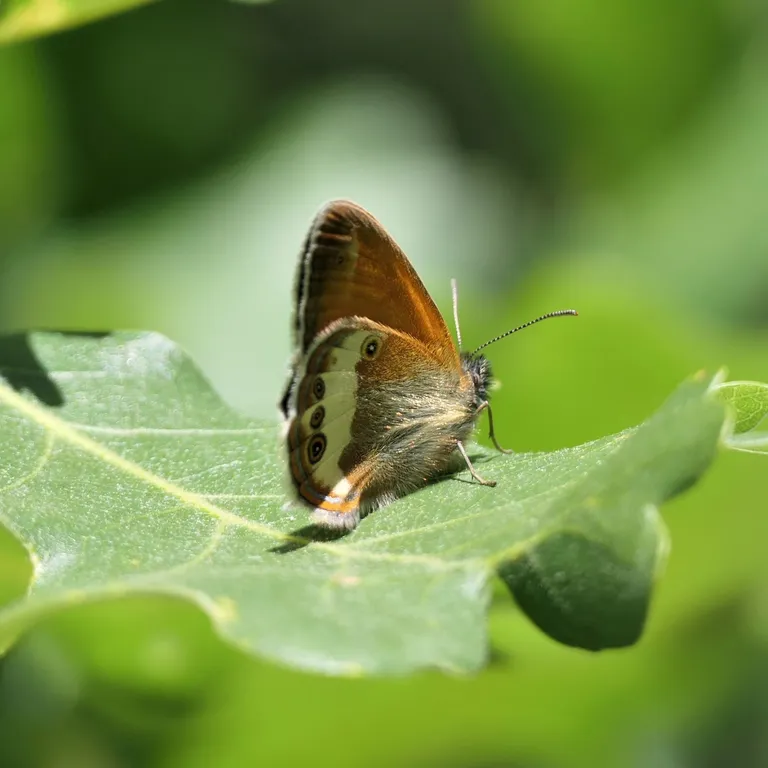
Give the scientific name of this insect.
Coenonympha arcania
